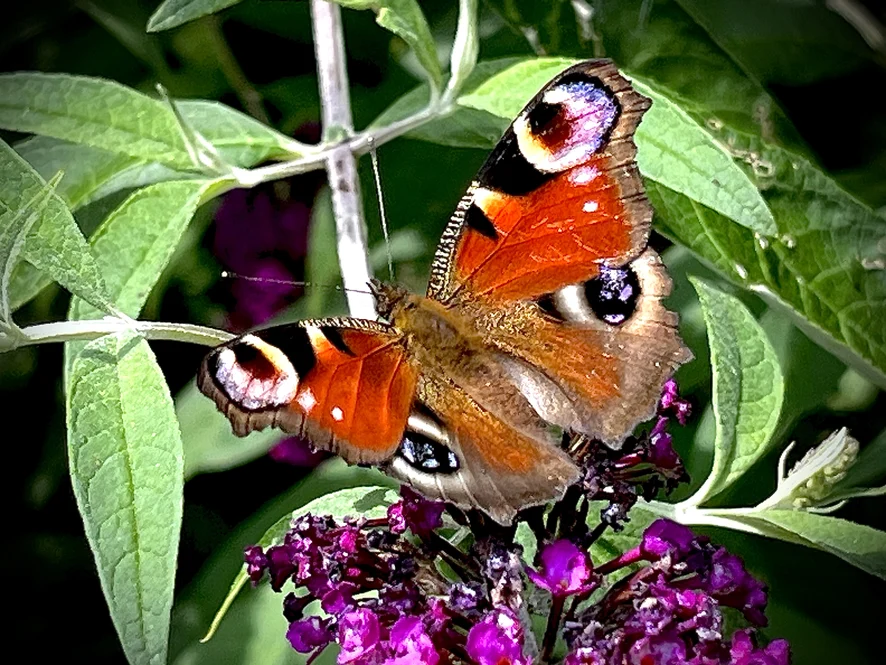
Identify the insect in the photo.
Aglais io
